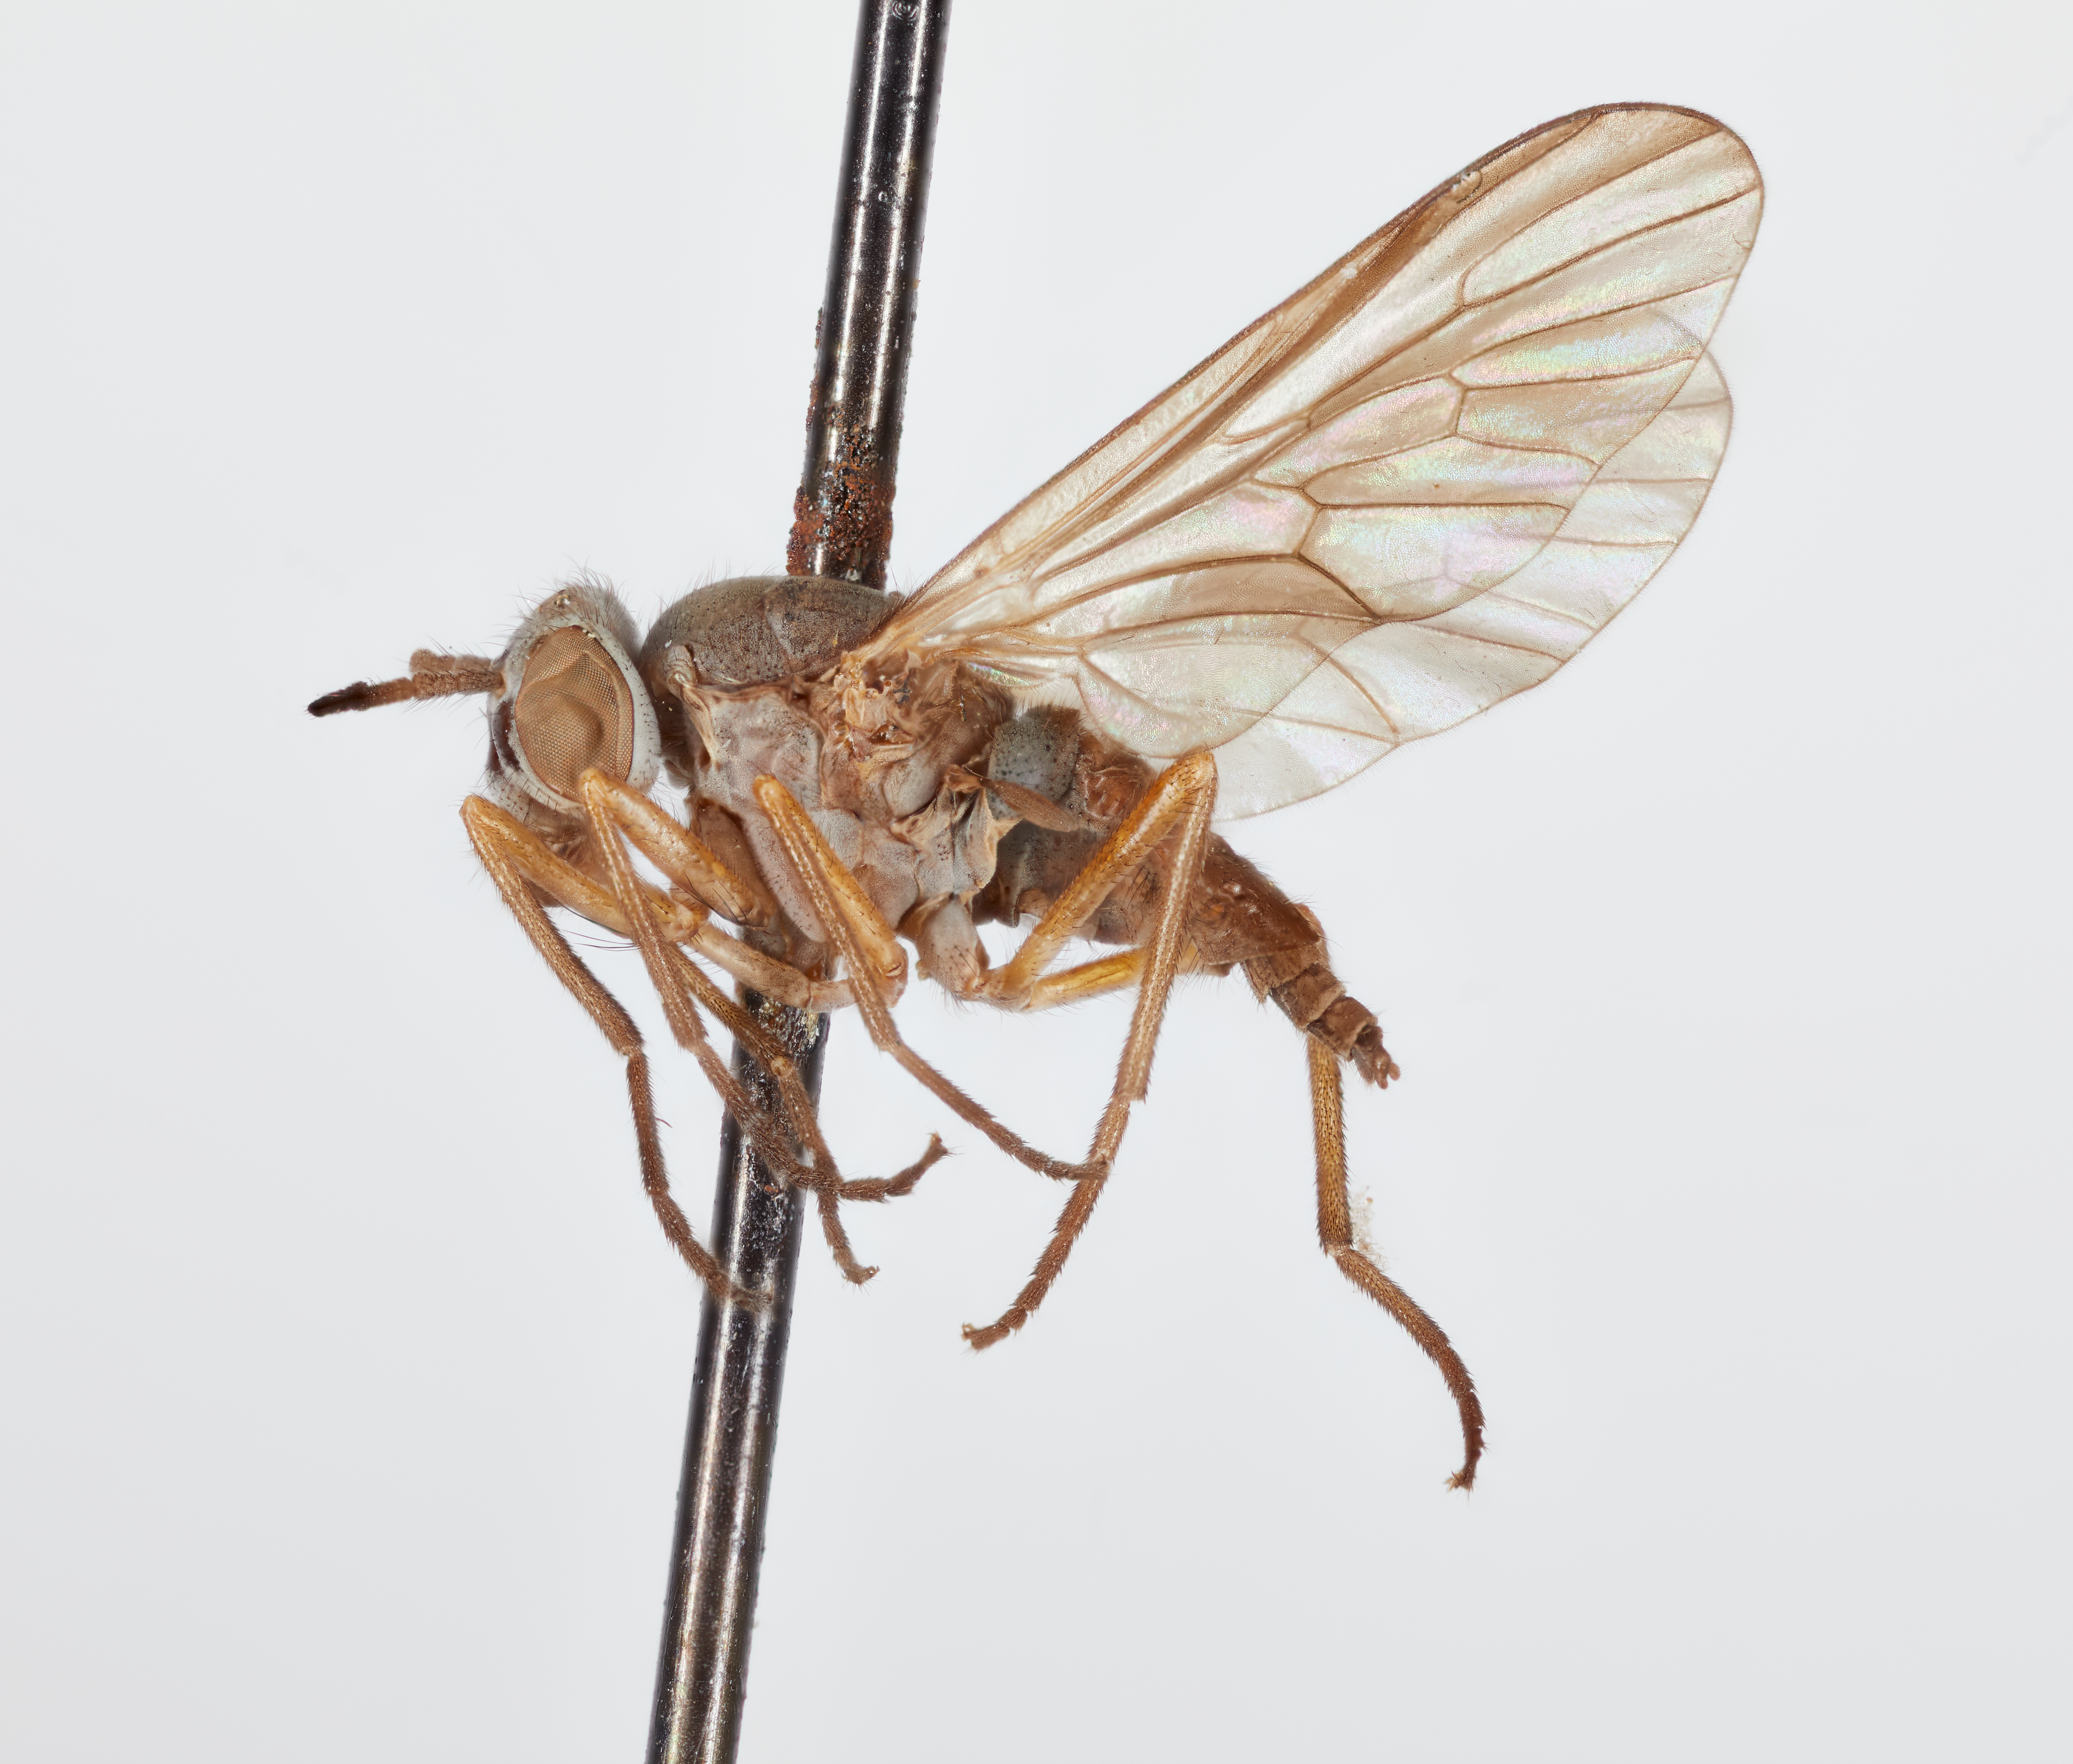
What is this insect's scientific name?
Glutops melanderi
